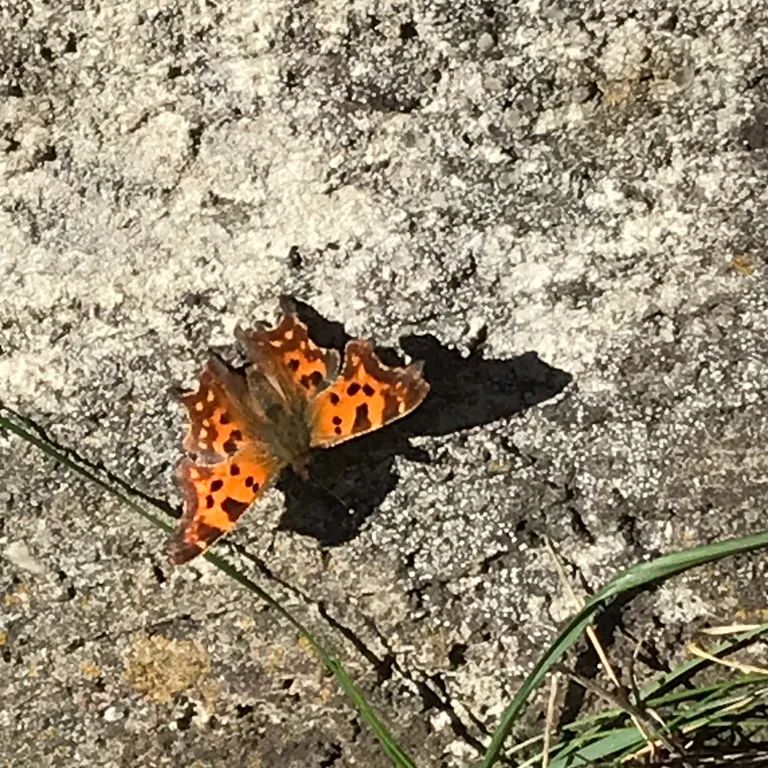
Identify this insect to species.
Polygonia c-album
